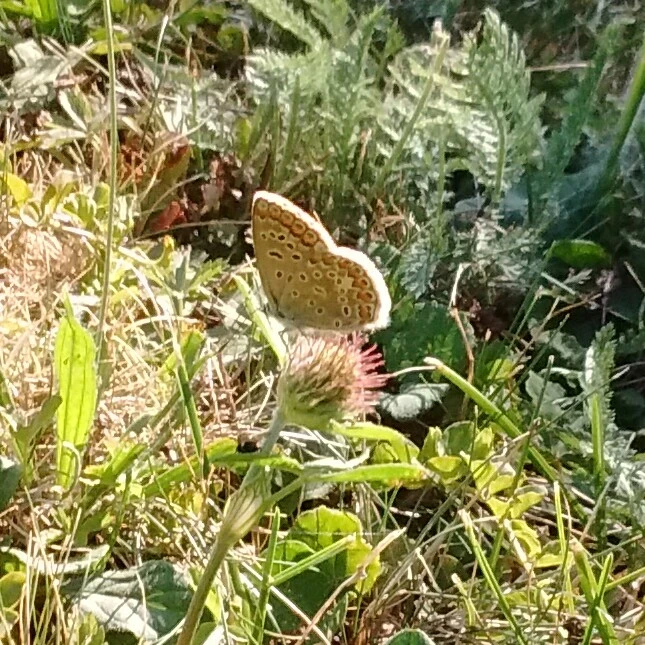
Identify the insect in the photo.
Polyommatus icarus
